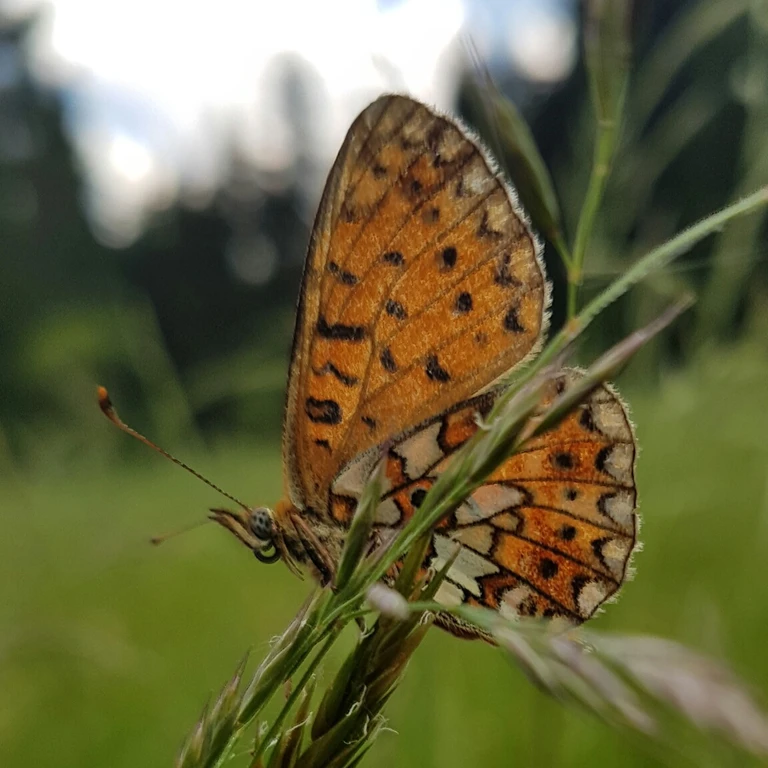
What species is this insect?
Boloria selene
